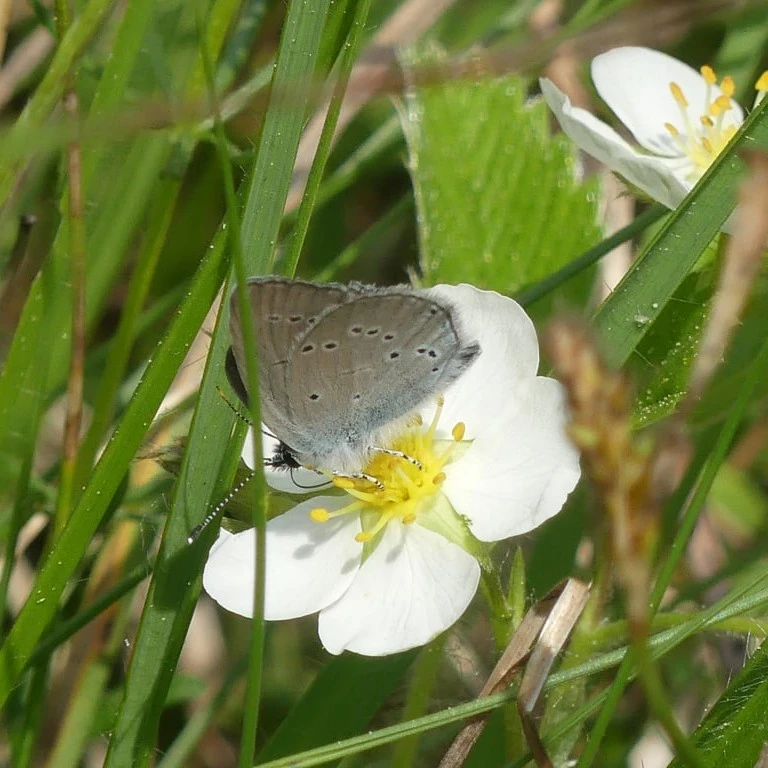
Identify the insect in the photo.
Cupido minimus
